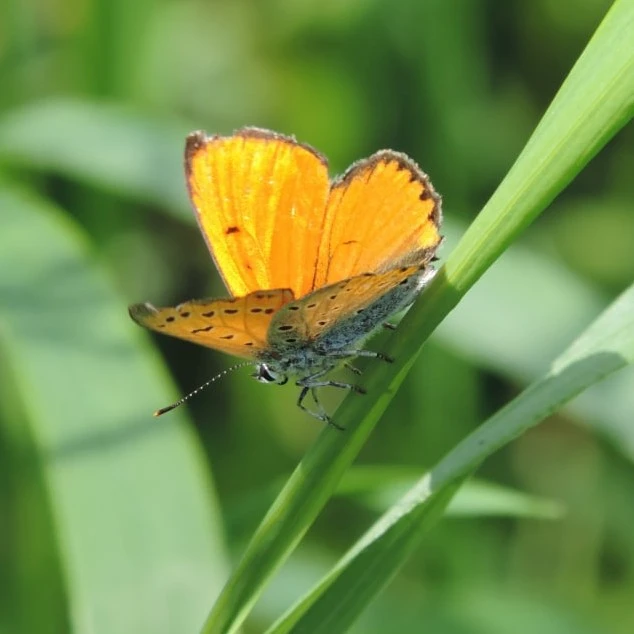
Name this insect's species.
Lycaena dispar
